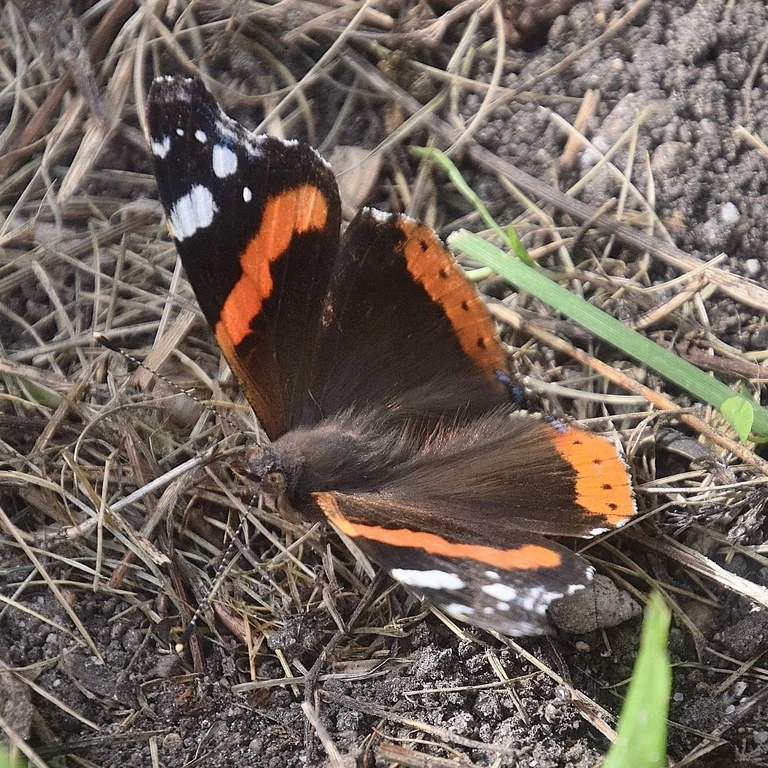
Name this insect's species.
Vanessa atalanta
